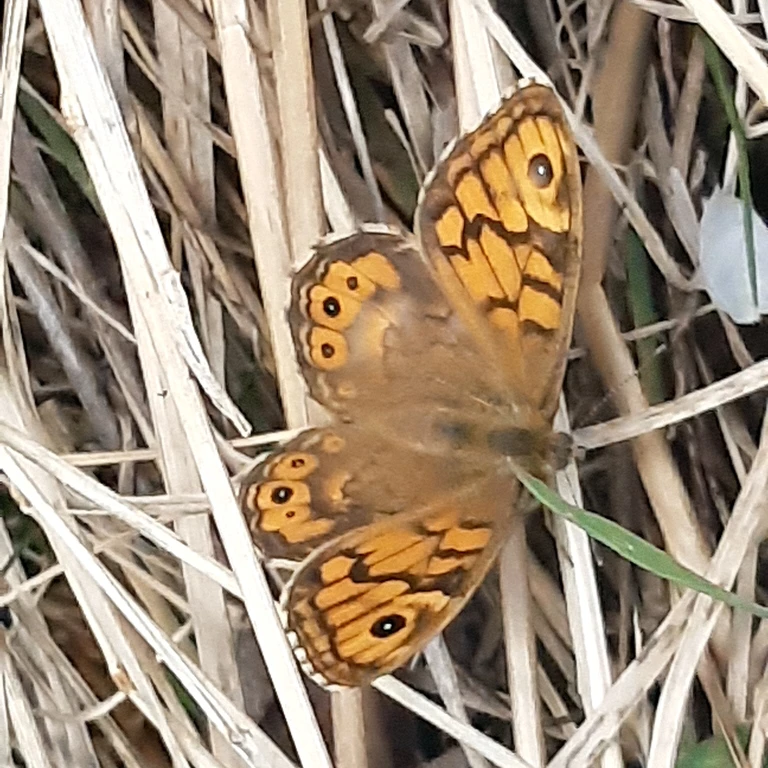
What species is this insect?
Lasiommata megera (also Pararge megera)
